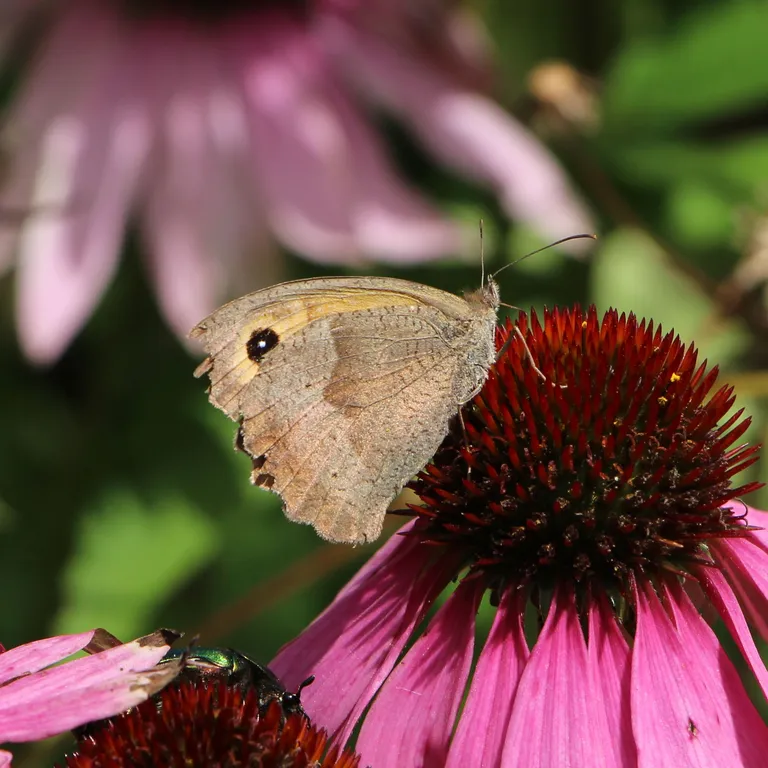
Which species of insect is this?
Maniola jurtina
